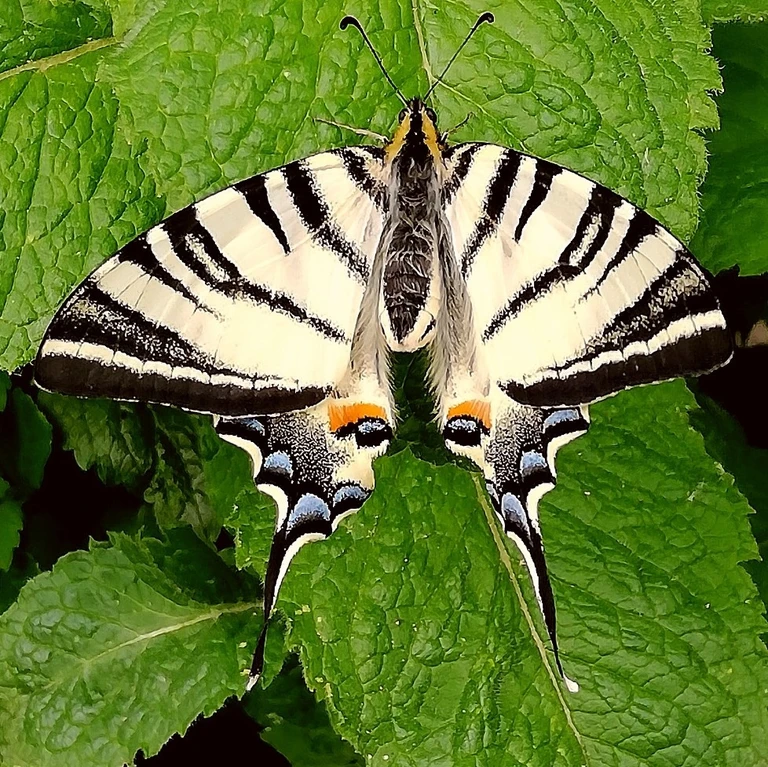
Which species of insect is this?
Iphiclides podalirius
